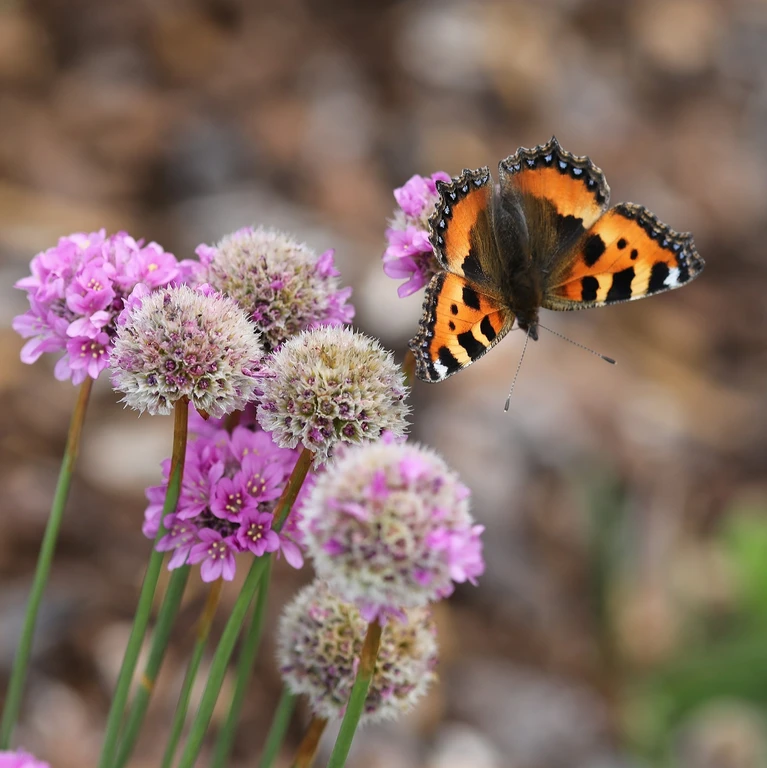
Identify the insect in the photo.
Aglais urticae
